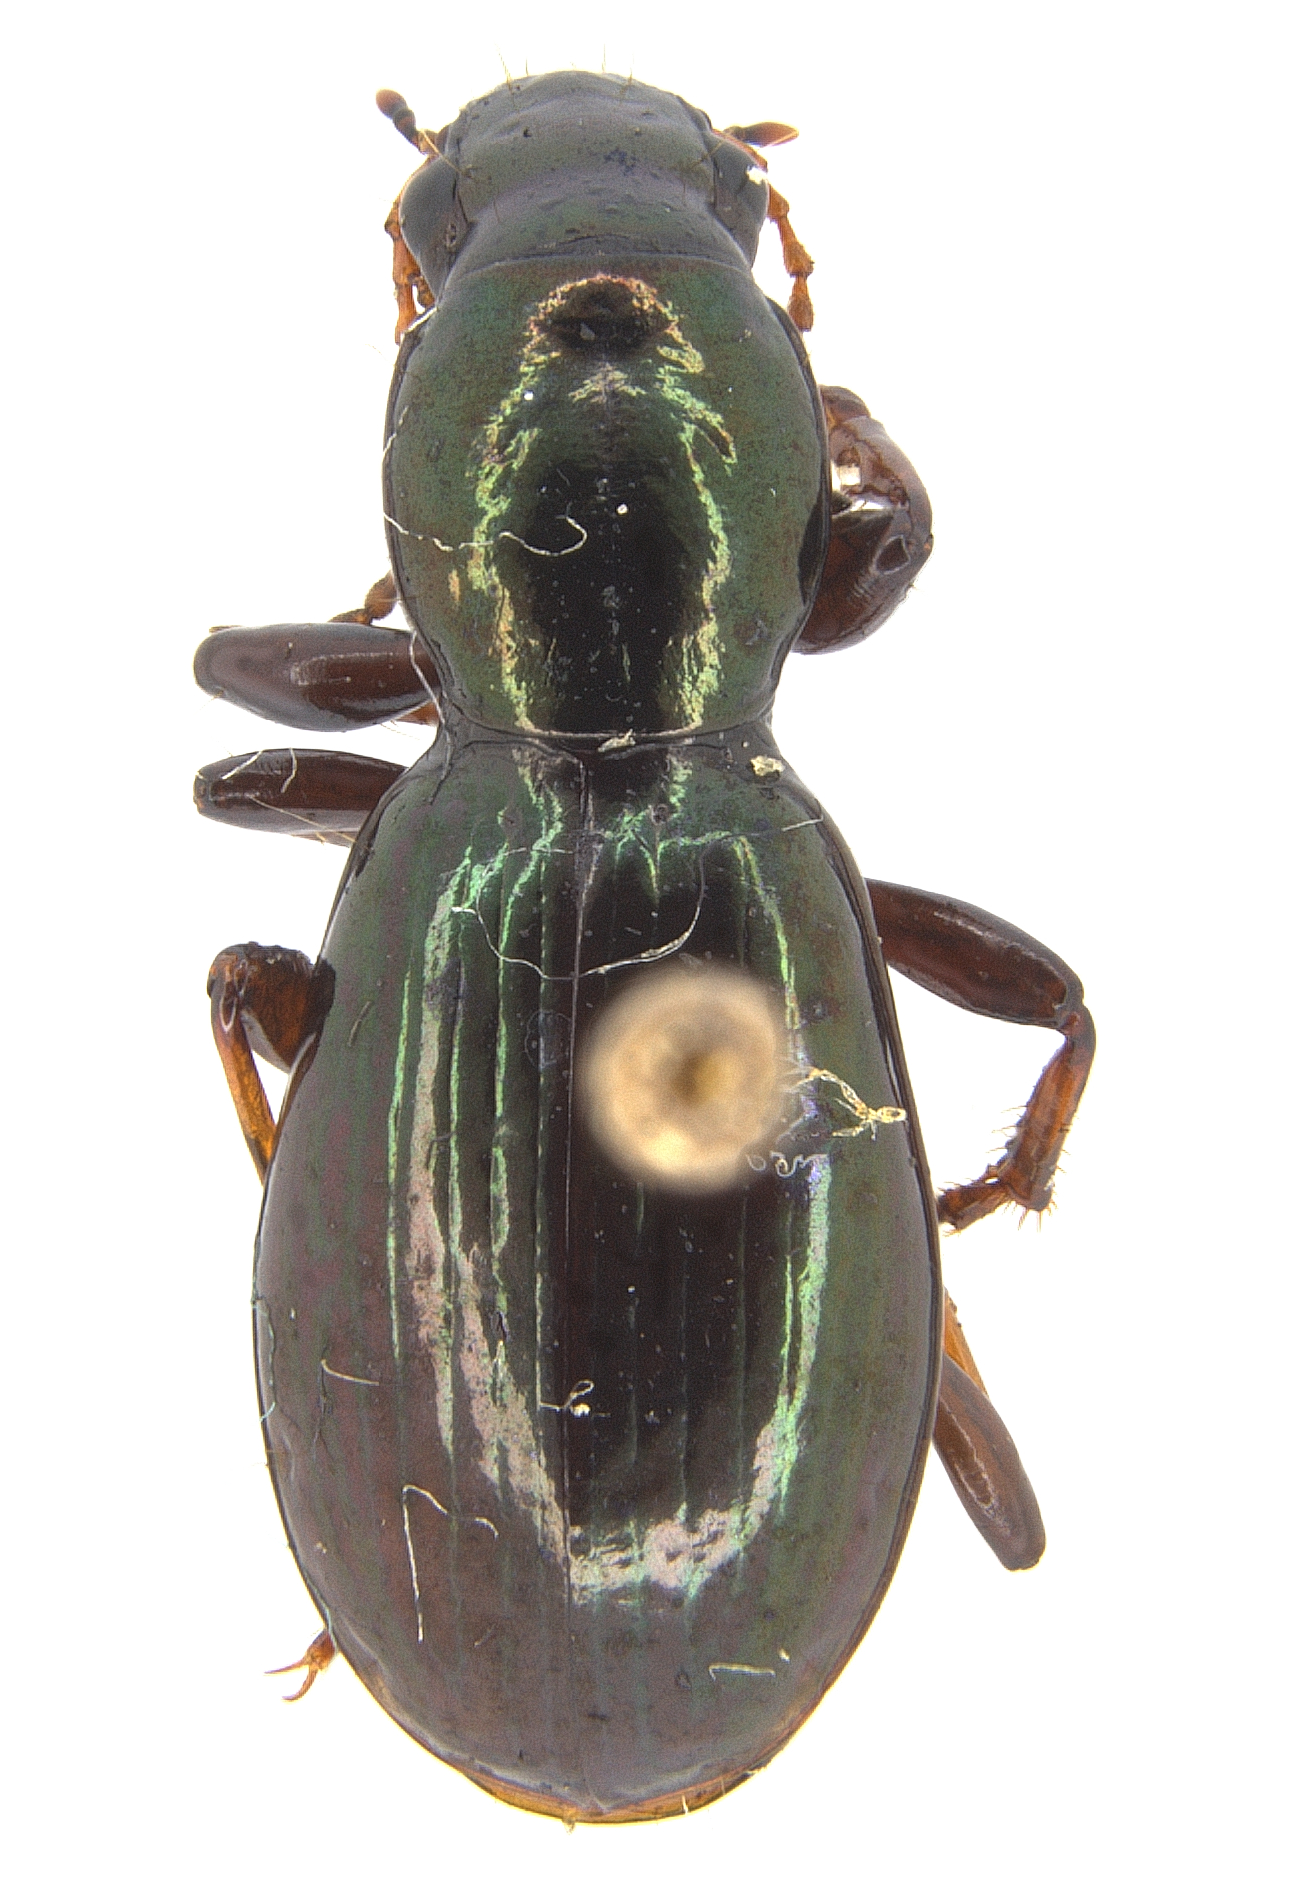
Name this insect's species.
Cascellius gravesii
